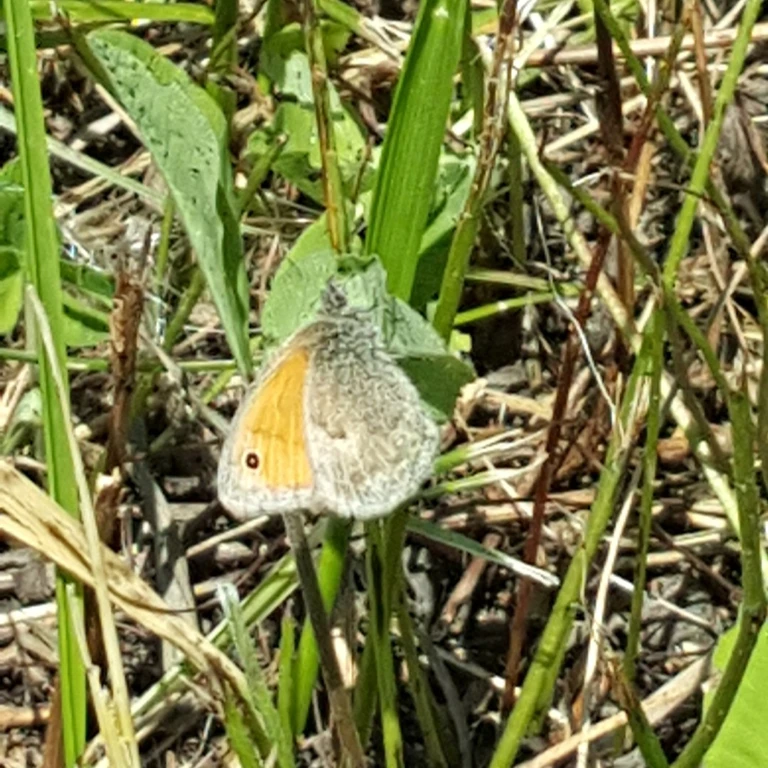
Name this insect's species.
Coenonympha pamphilus
